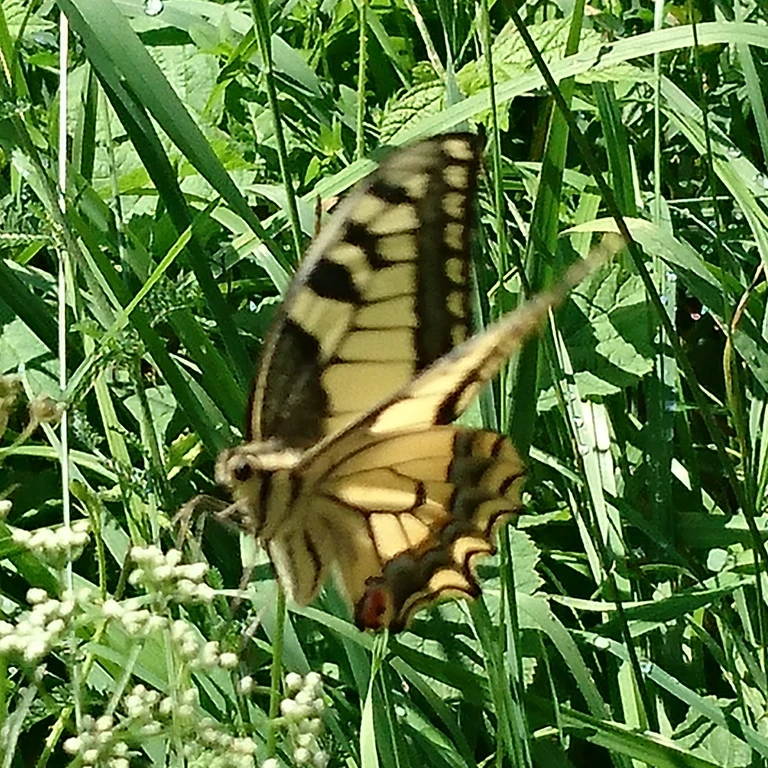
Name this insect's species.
Papilio machaon
